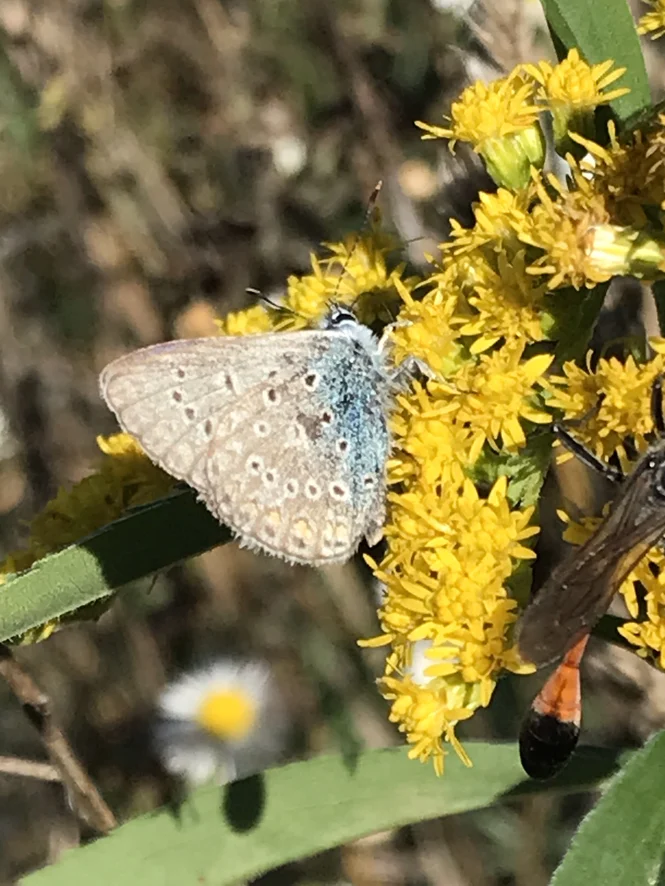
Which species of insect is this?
Polyommatus icarus
